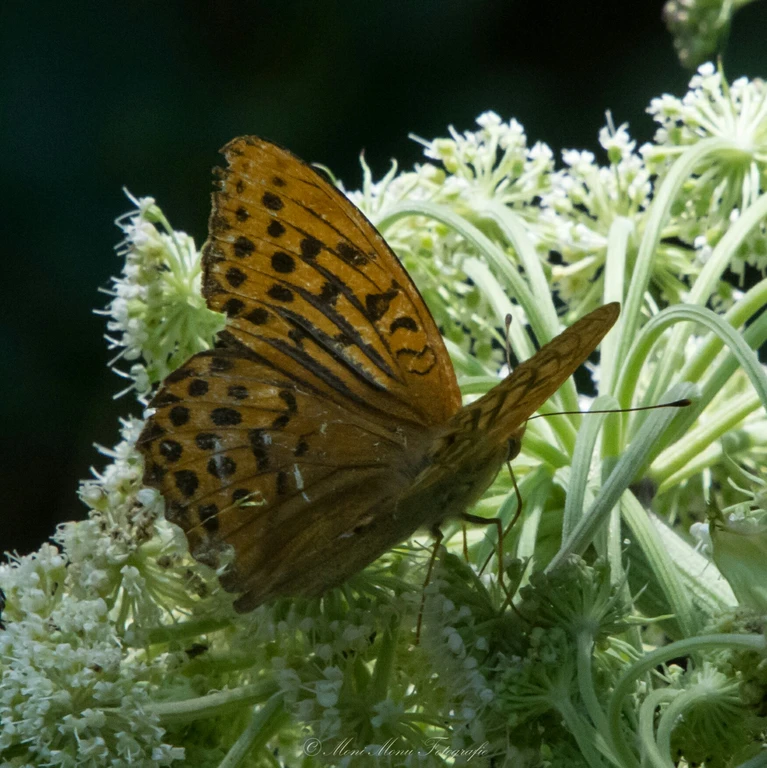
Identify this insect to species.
Argynnis paphia
